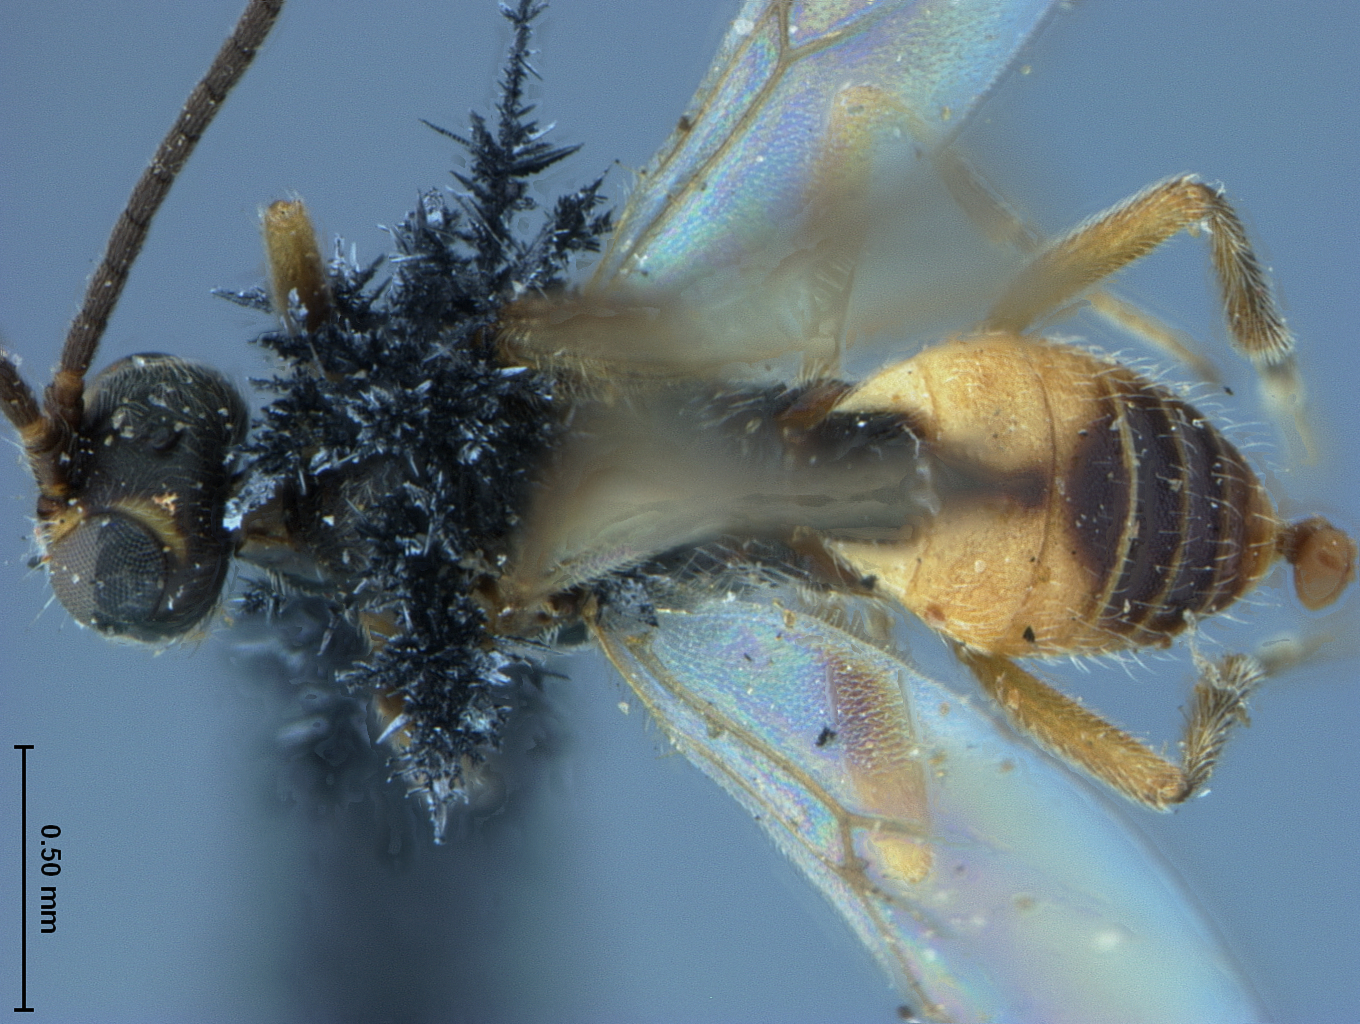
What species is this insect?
Bracon notaticeps
